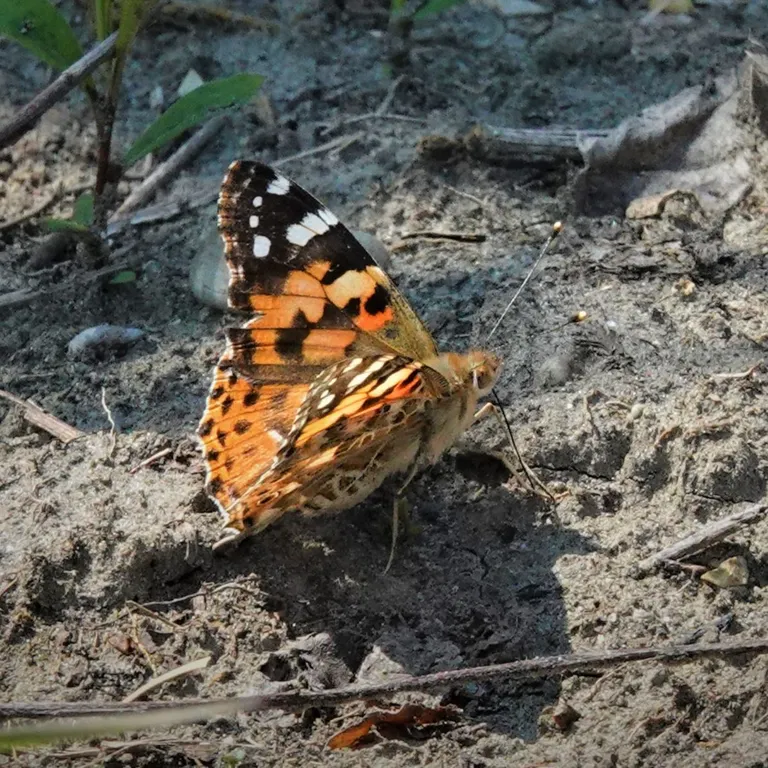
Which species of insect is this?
Vanessa cardui
